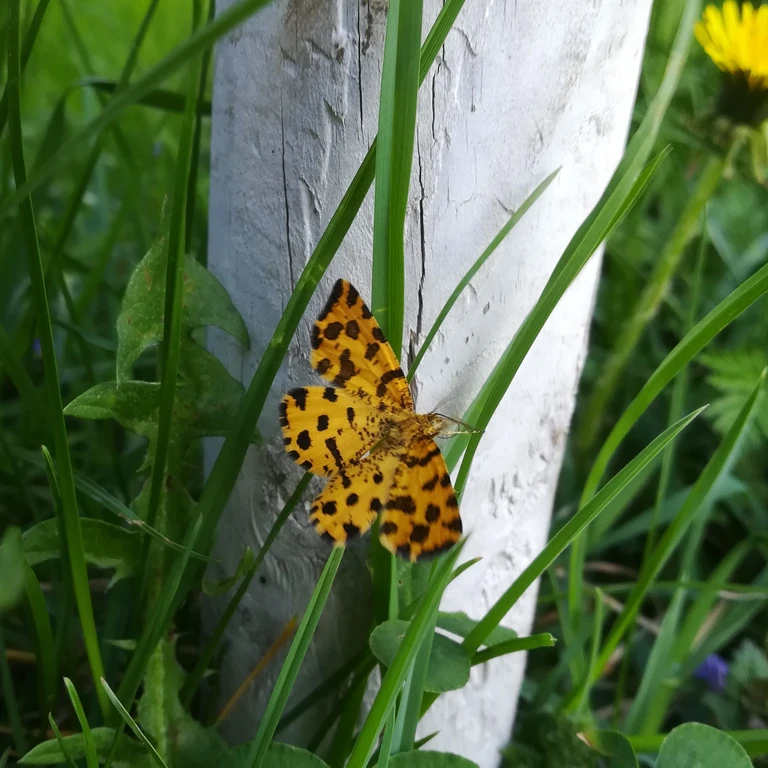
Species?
Pseudopanthera macularia
